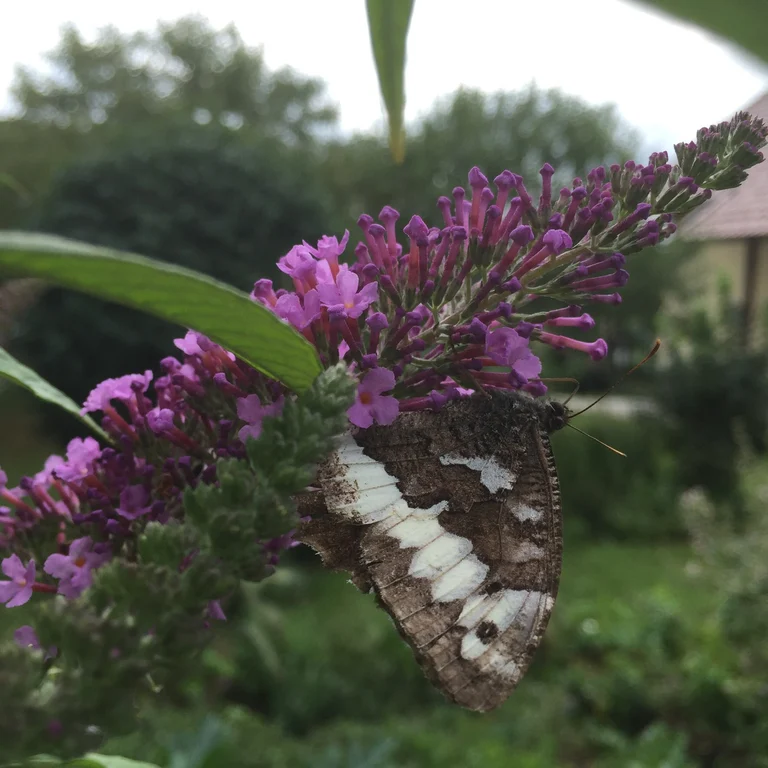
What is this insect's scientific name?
Brintesia circe
